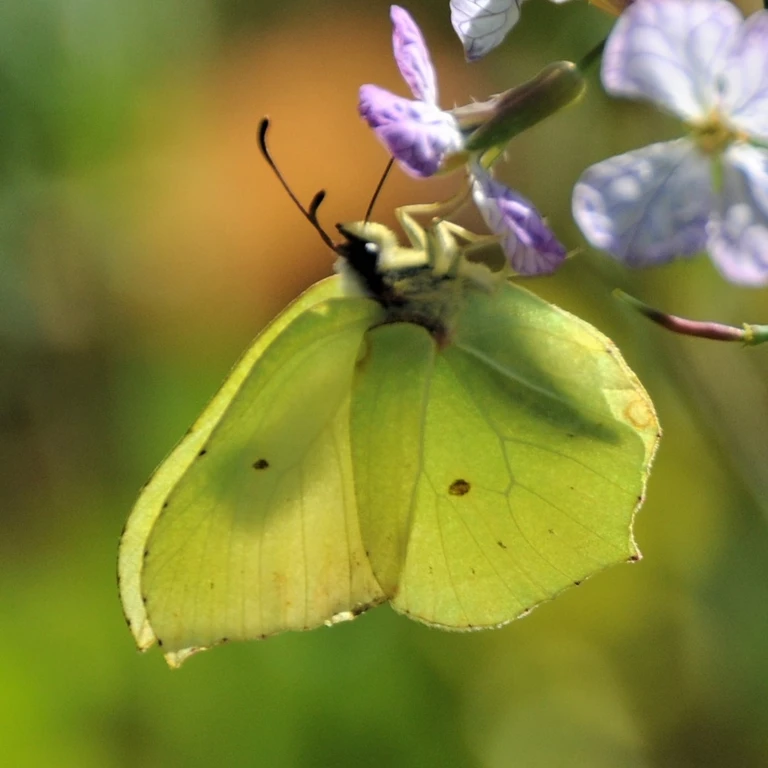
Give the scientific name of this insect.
Gonepteryx rhamni
